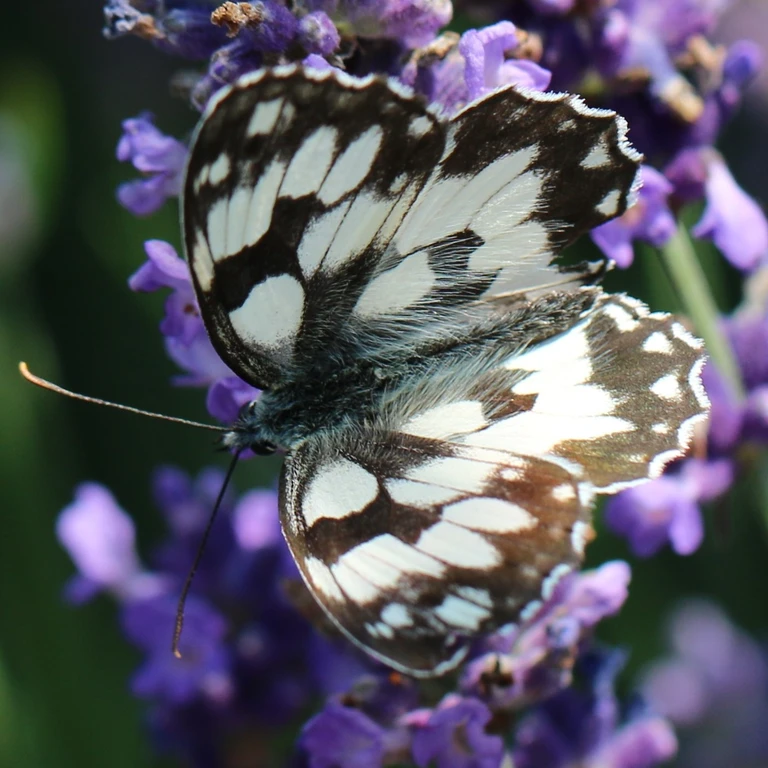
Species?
Melanargia galathea
